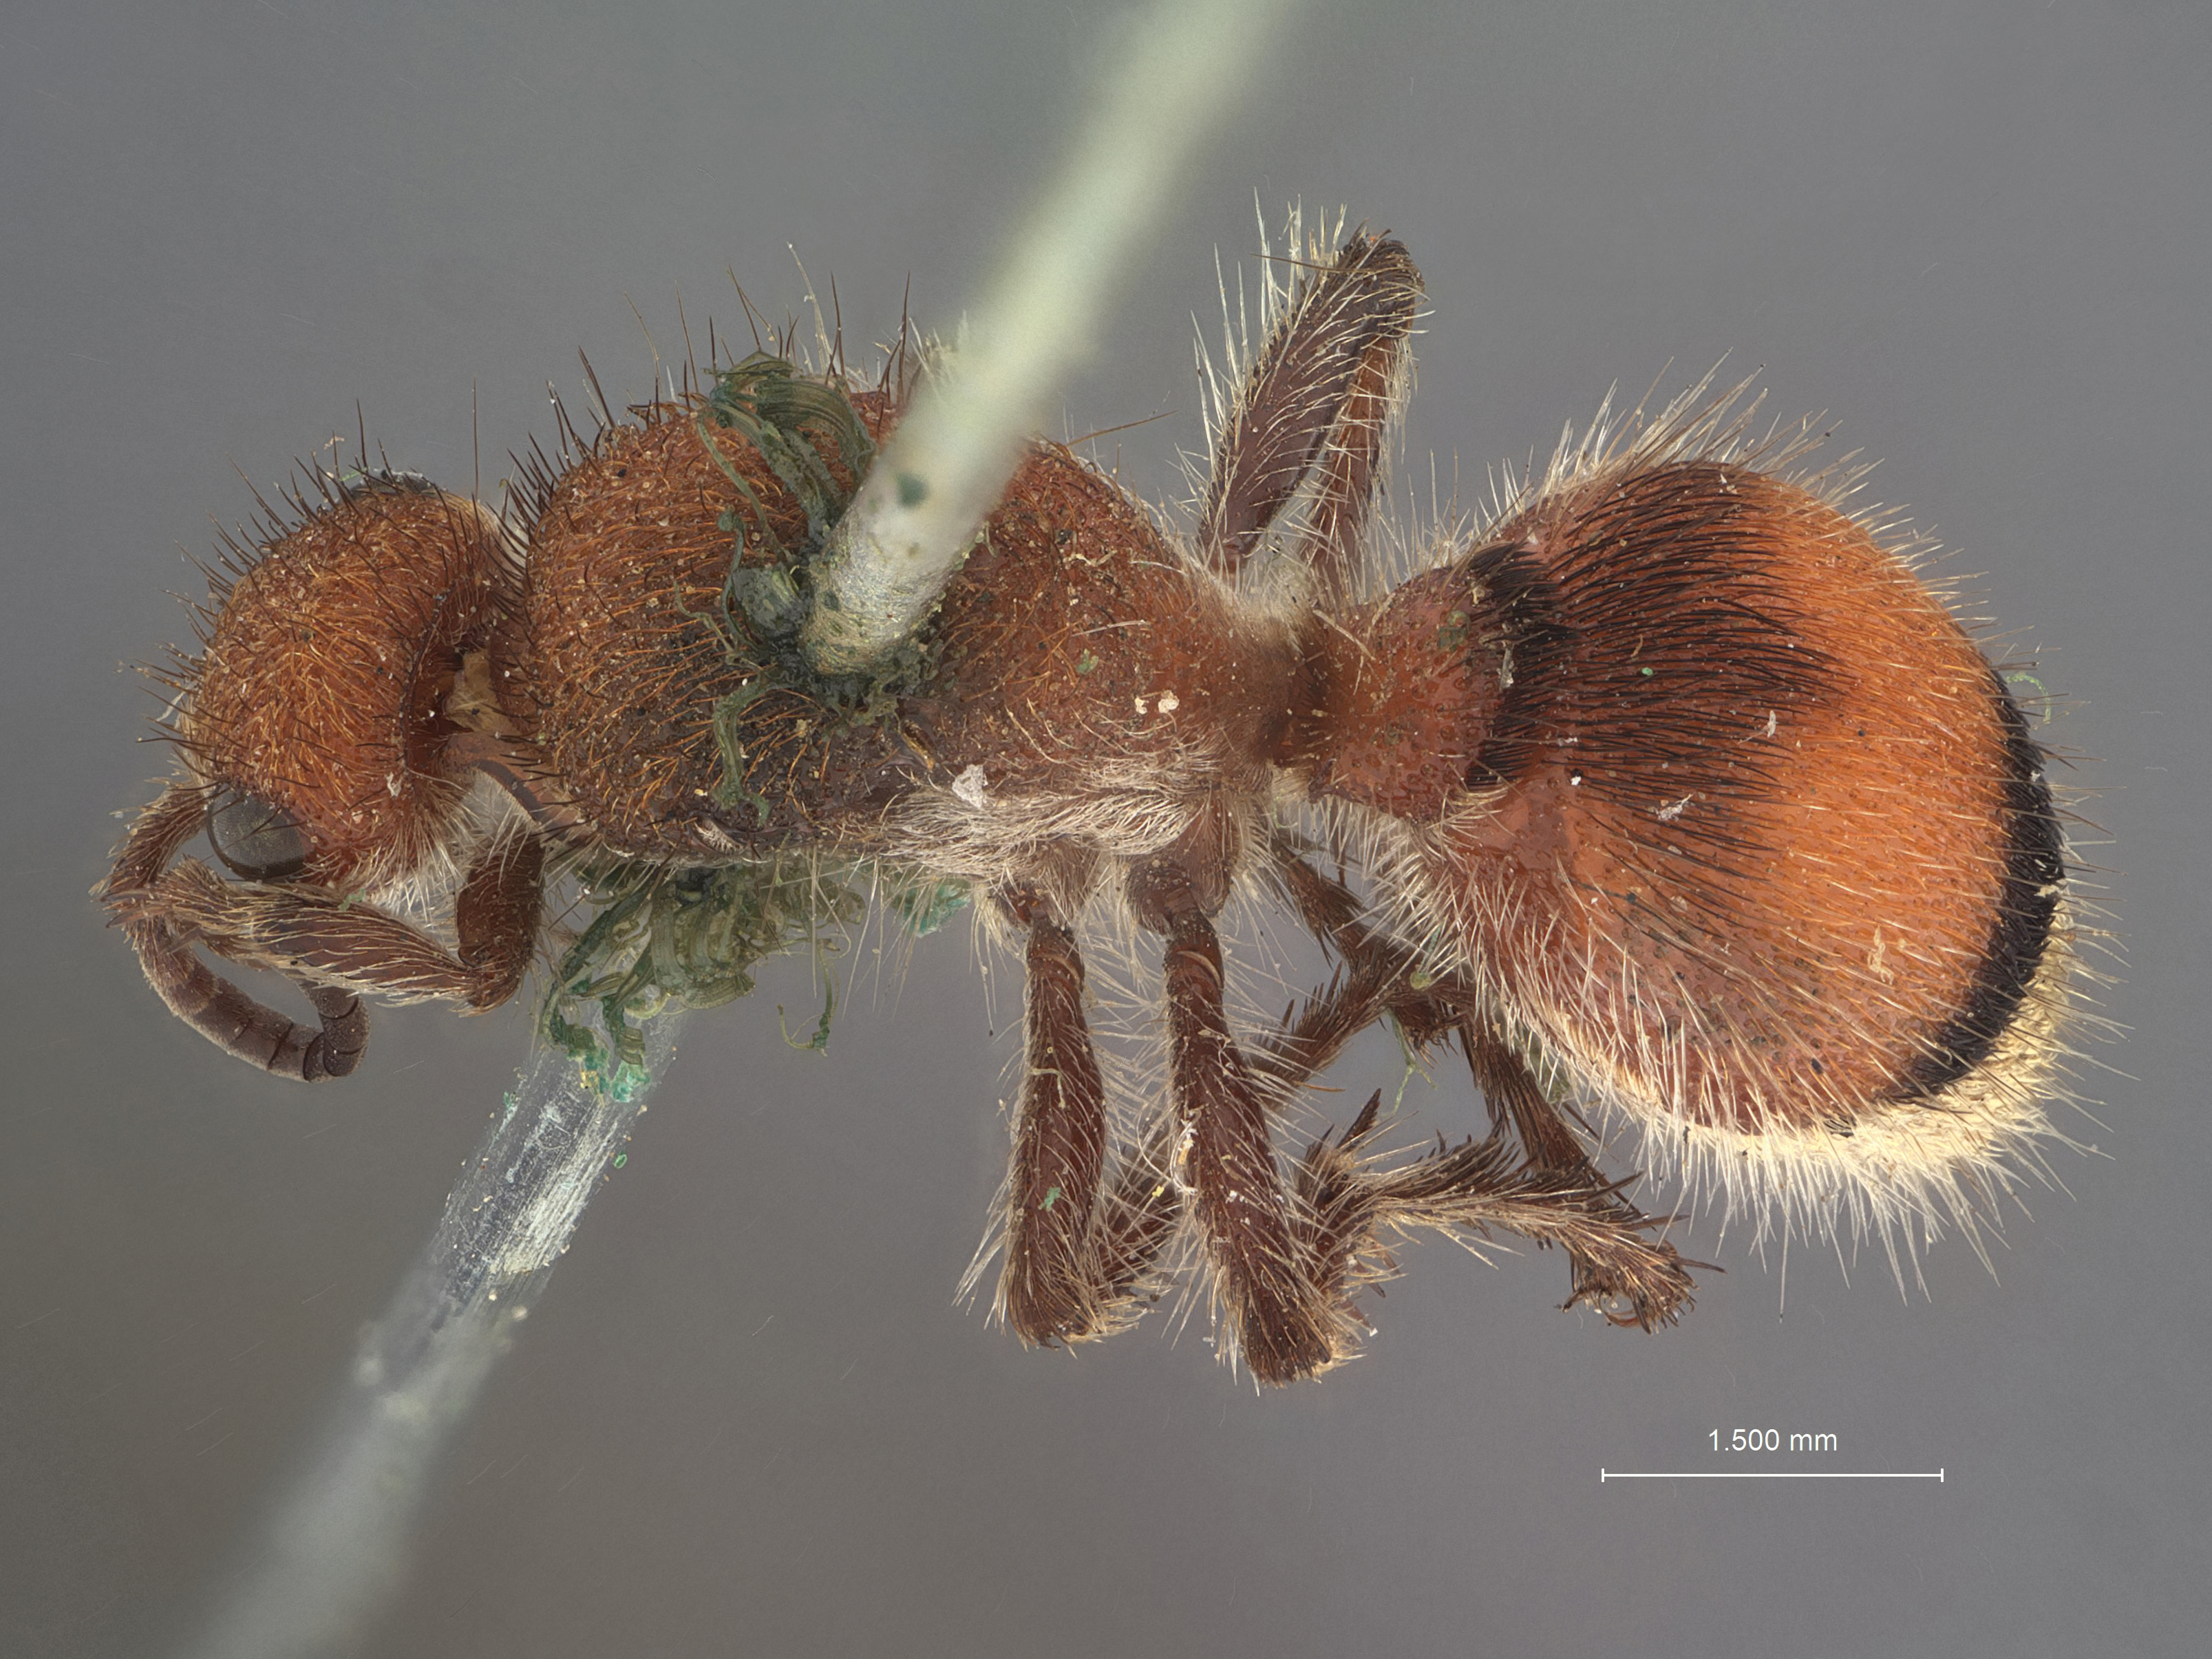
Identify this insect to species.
Dasymutilla coloradella
